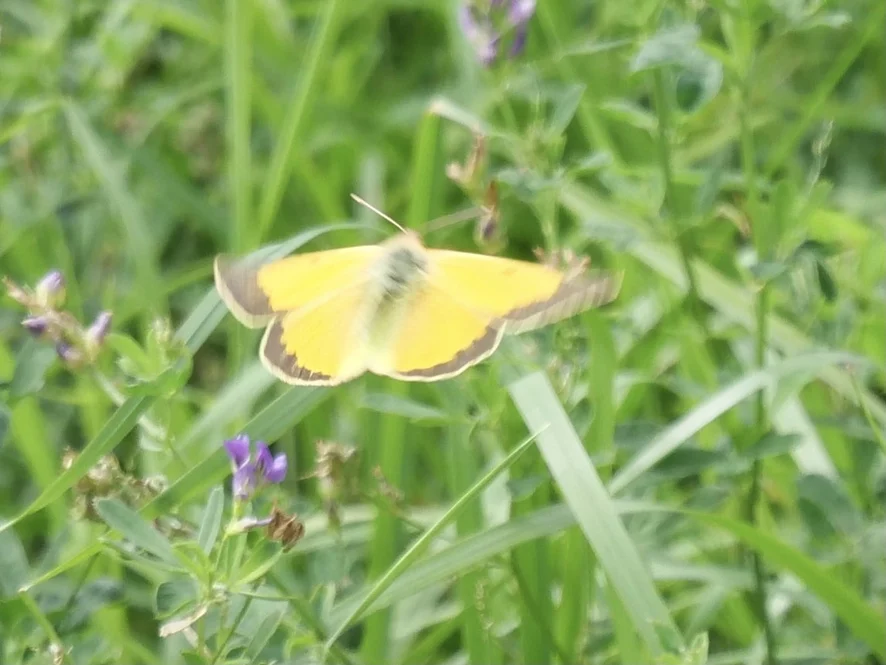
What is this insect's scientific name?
Colias croceus
